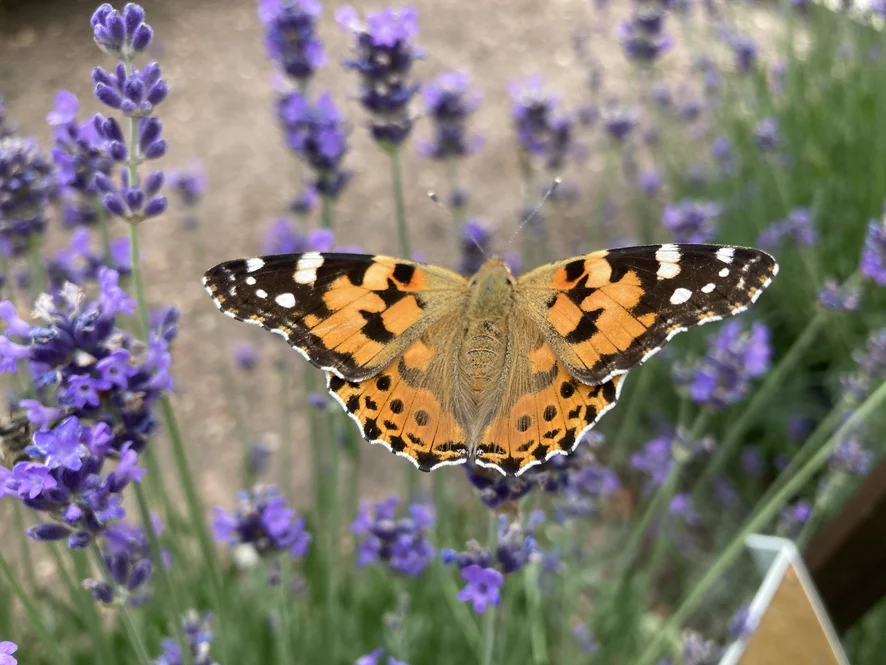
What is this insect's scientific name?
Vanessa cardui
